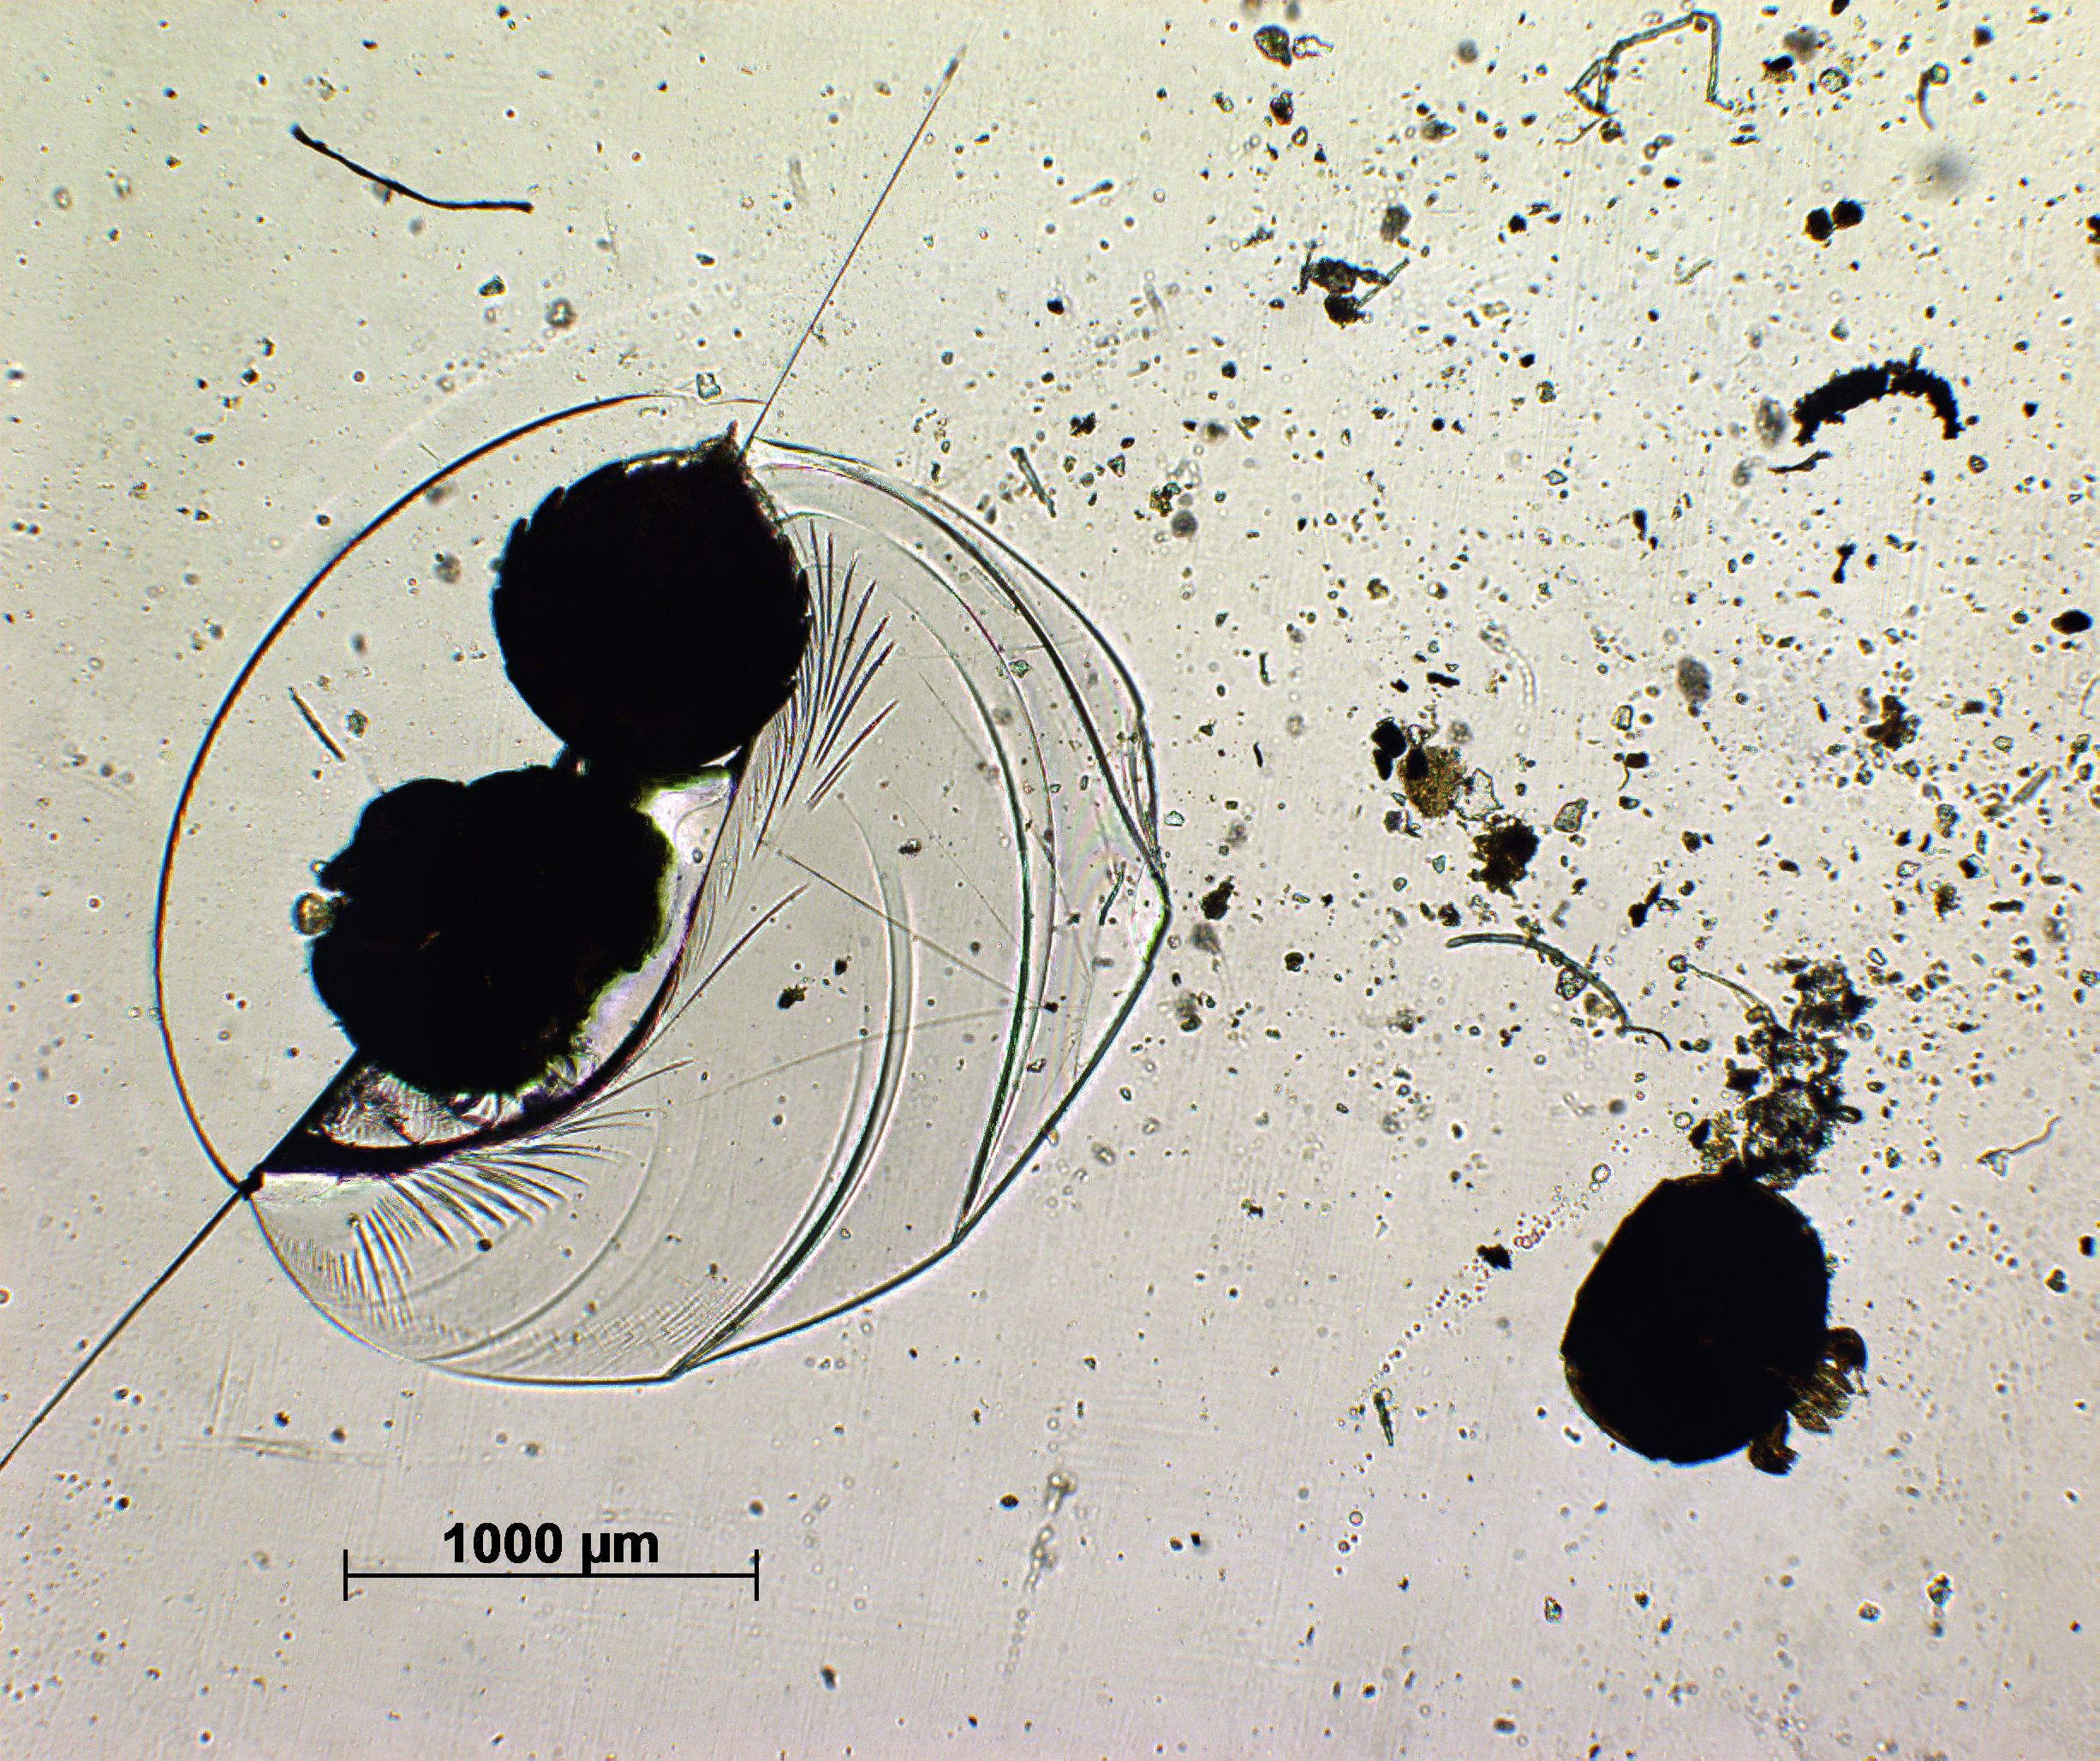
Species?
Pachyneuron bakrotus
